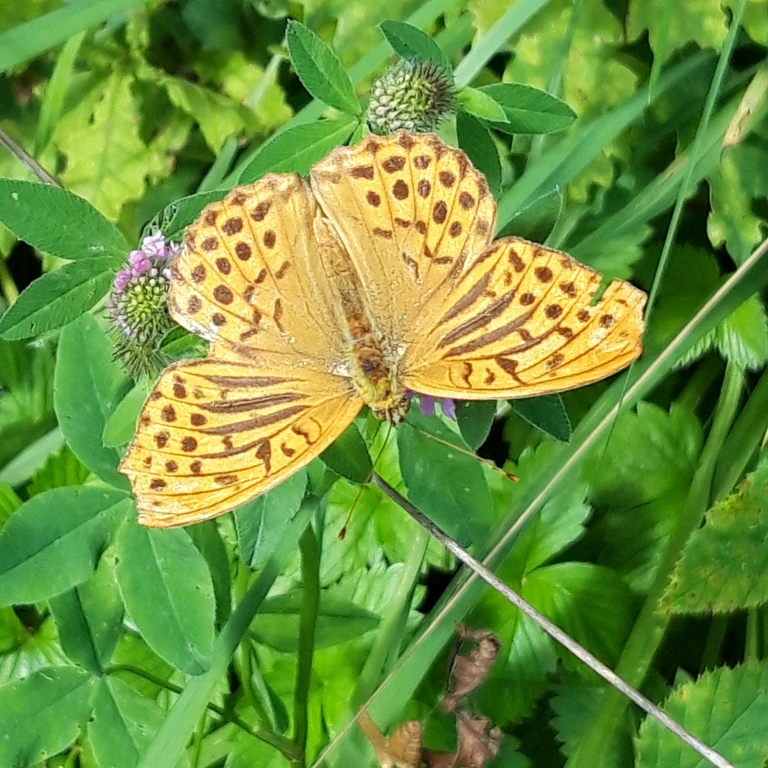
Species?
Argynnis paphia
